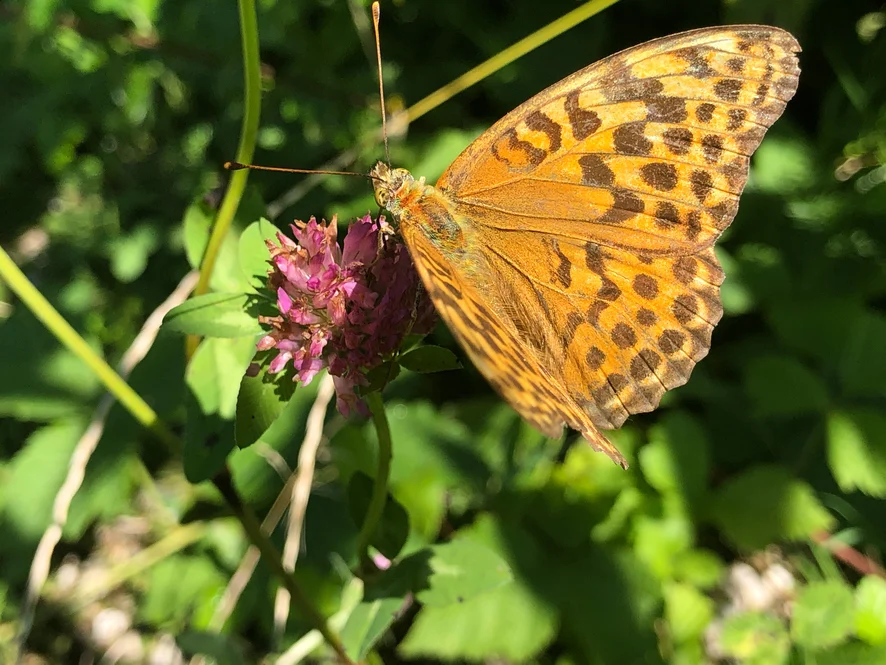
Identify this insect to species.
Argynnis paphia
